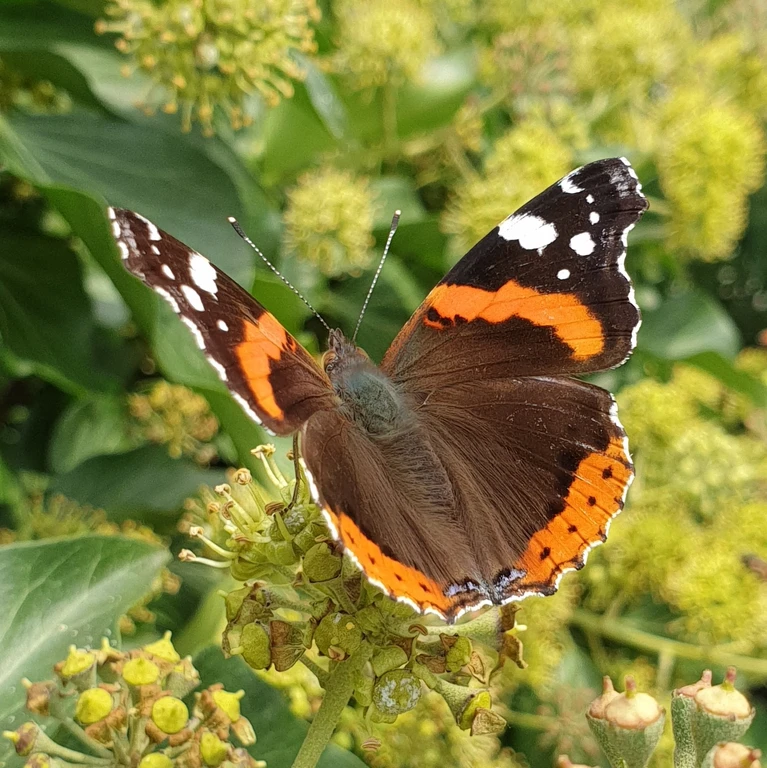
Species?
Vanessa atalanta
